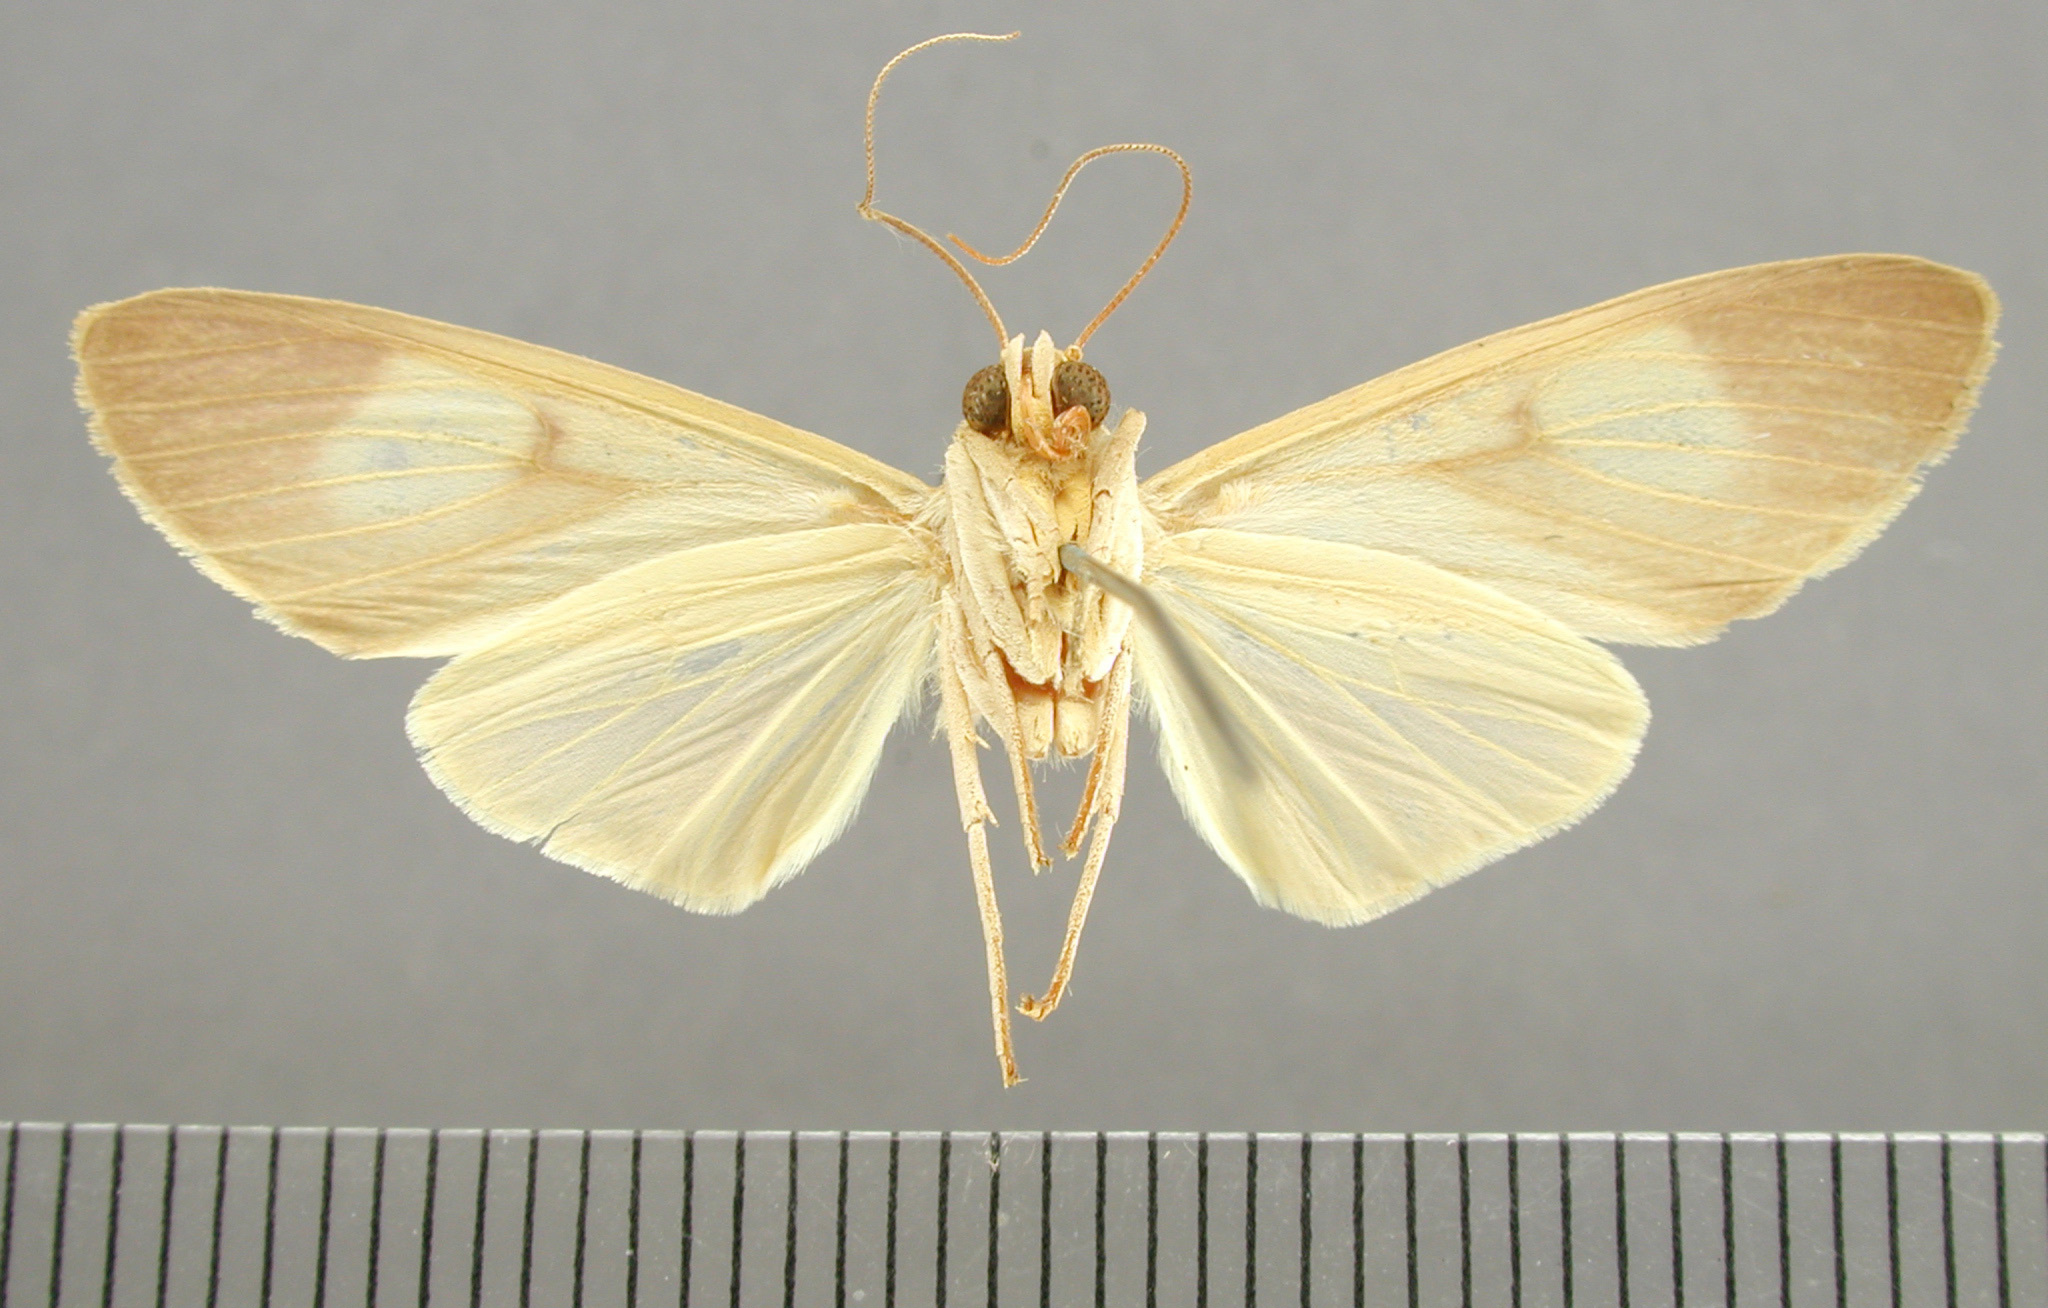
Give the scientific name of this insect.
Neritos leucoplaga
